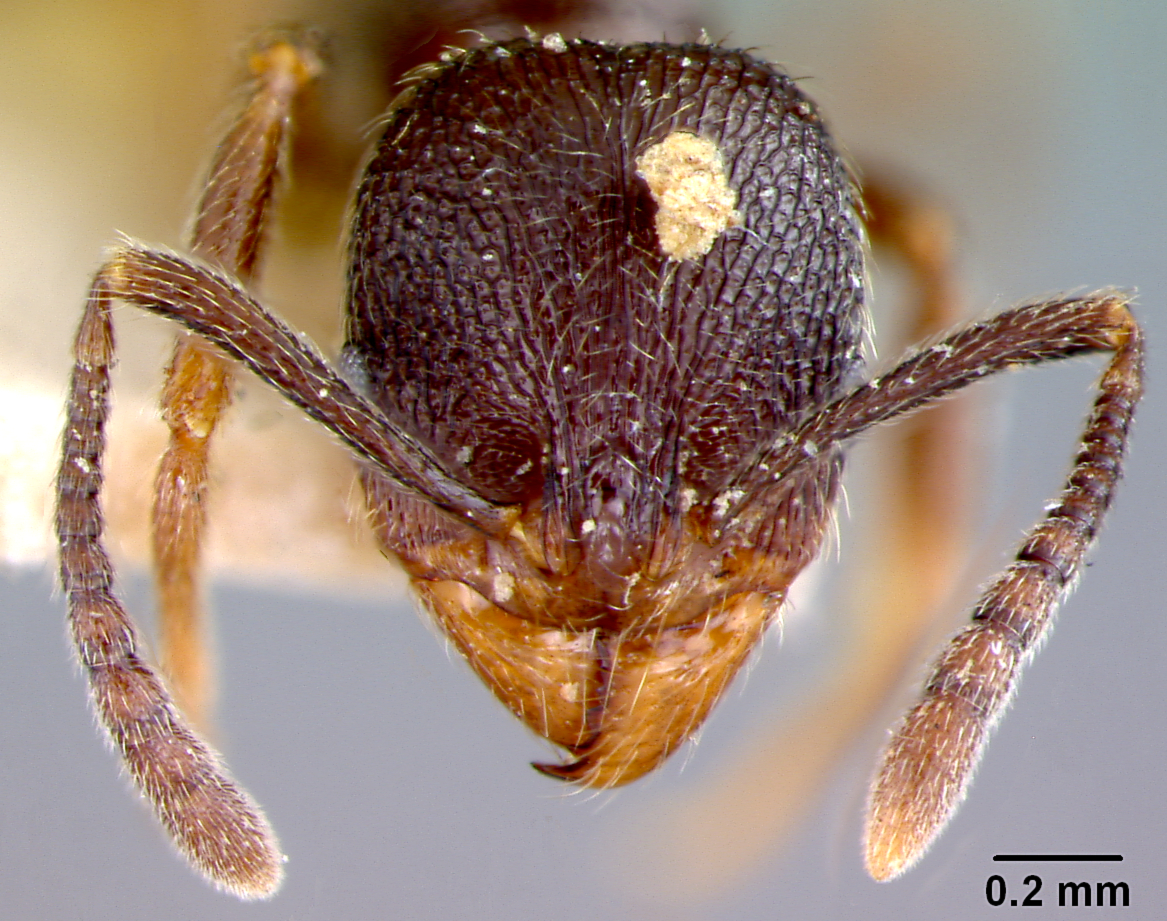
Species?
Stenamma manni
